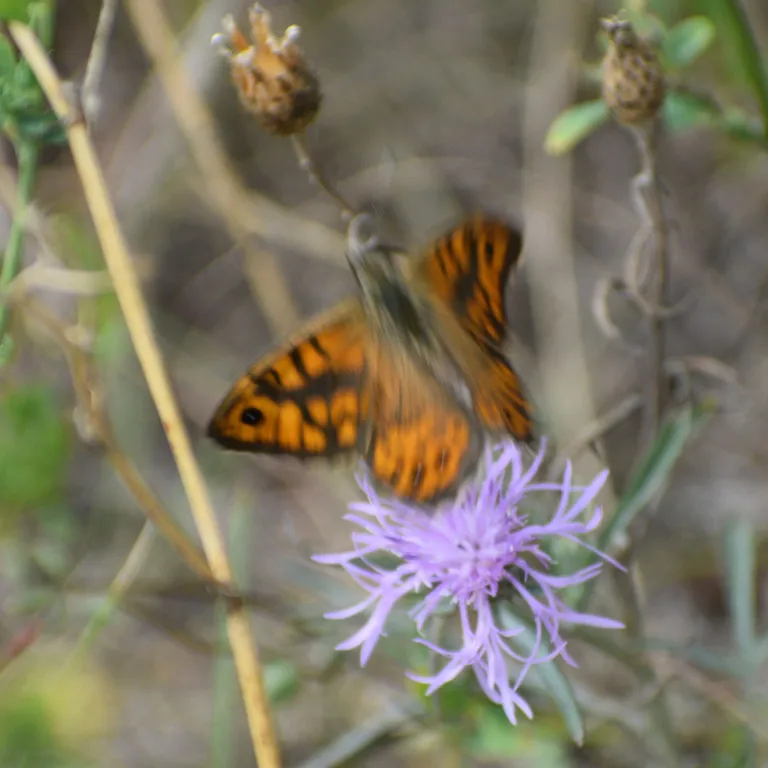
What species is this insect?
Lasiommata megera (also Pararge megera)
